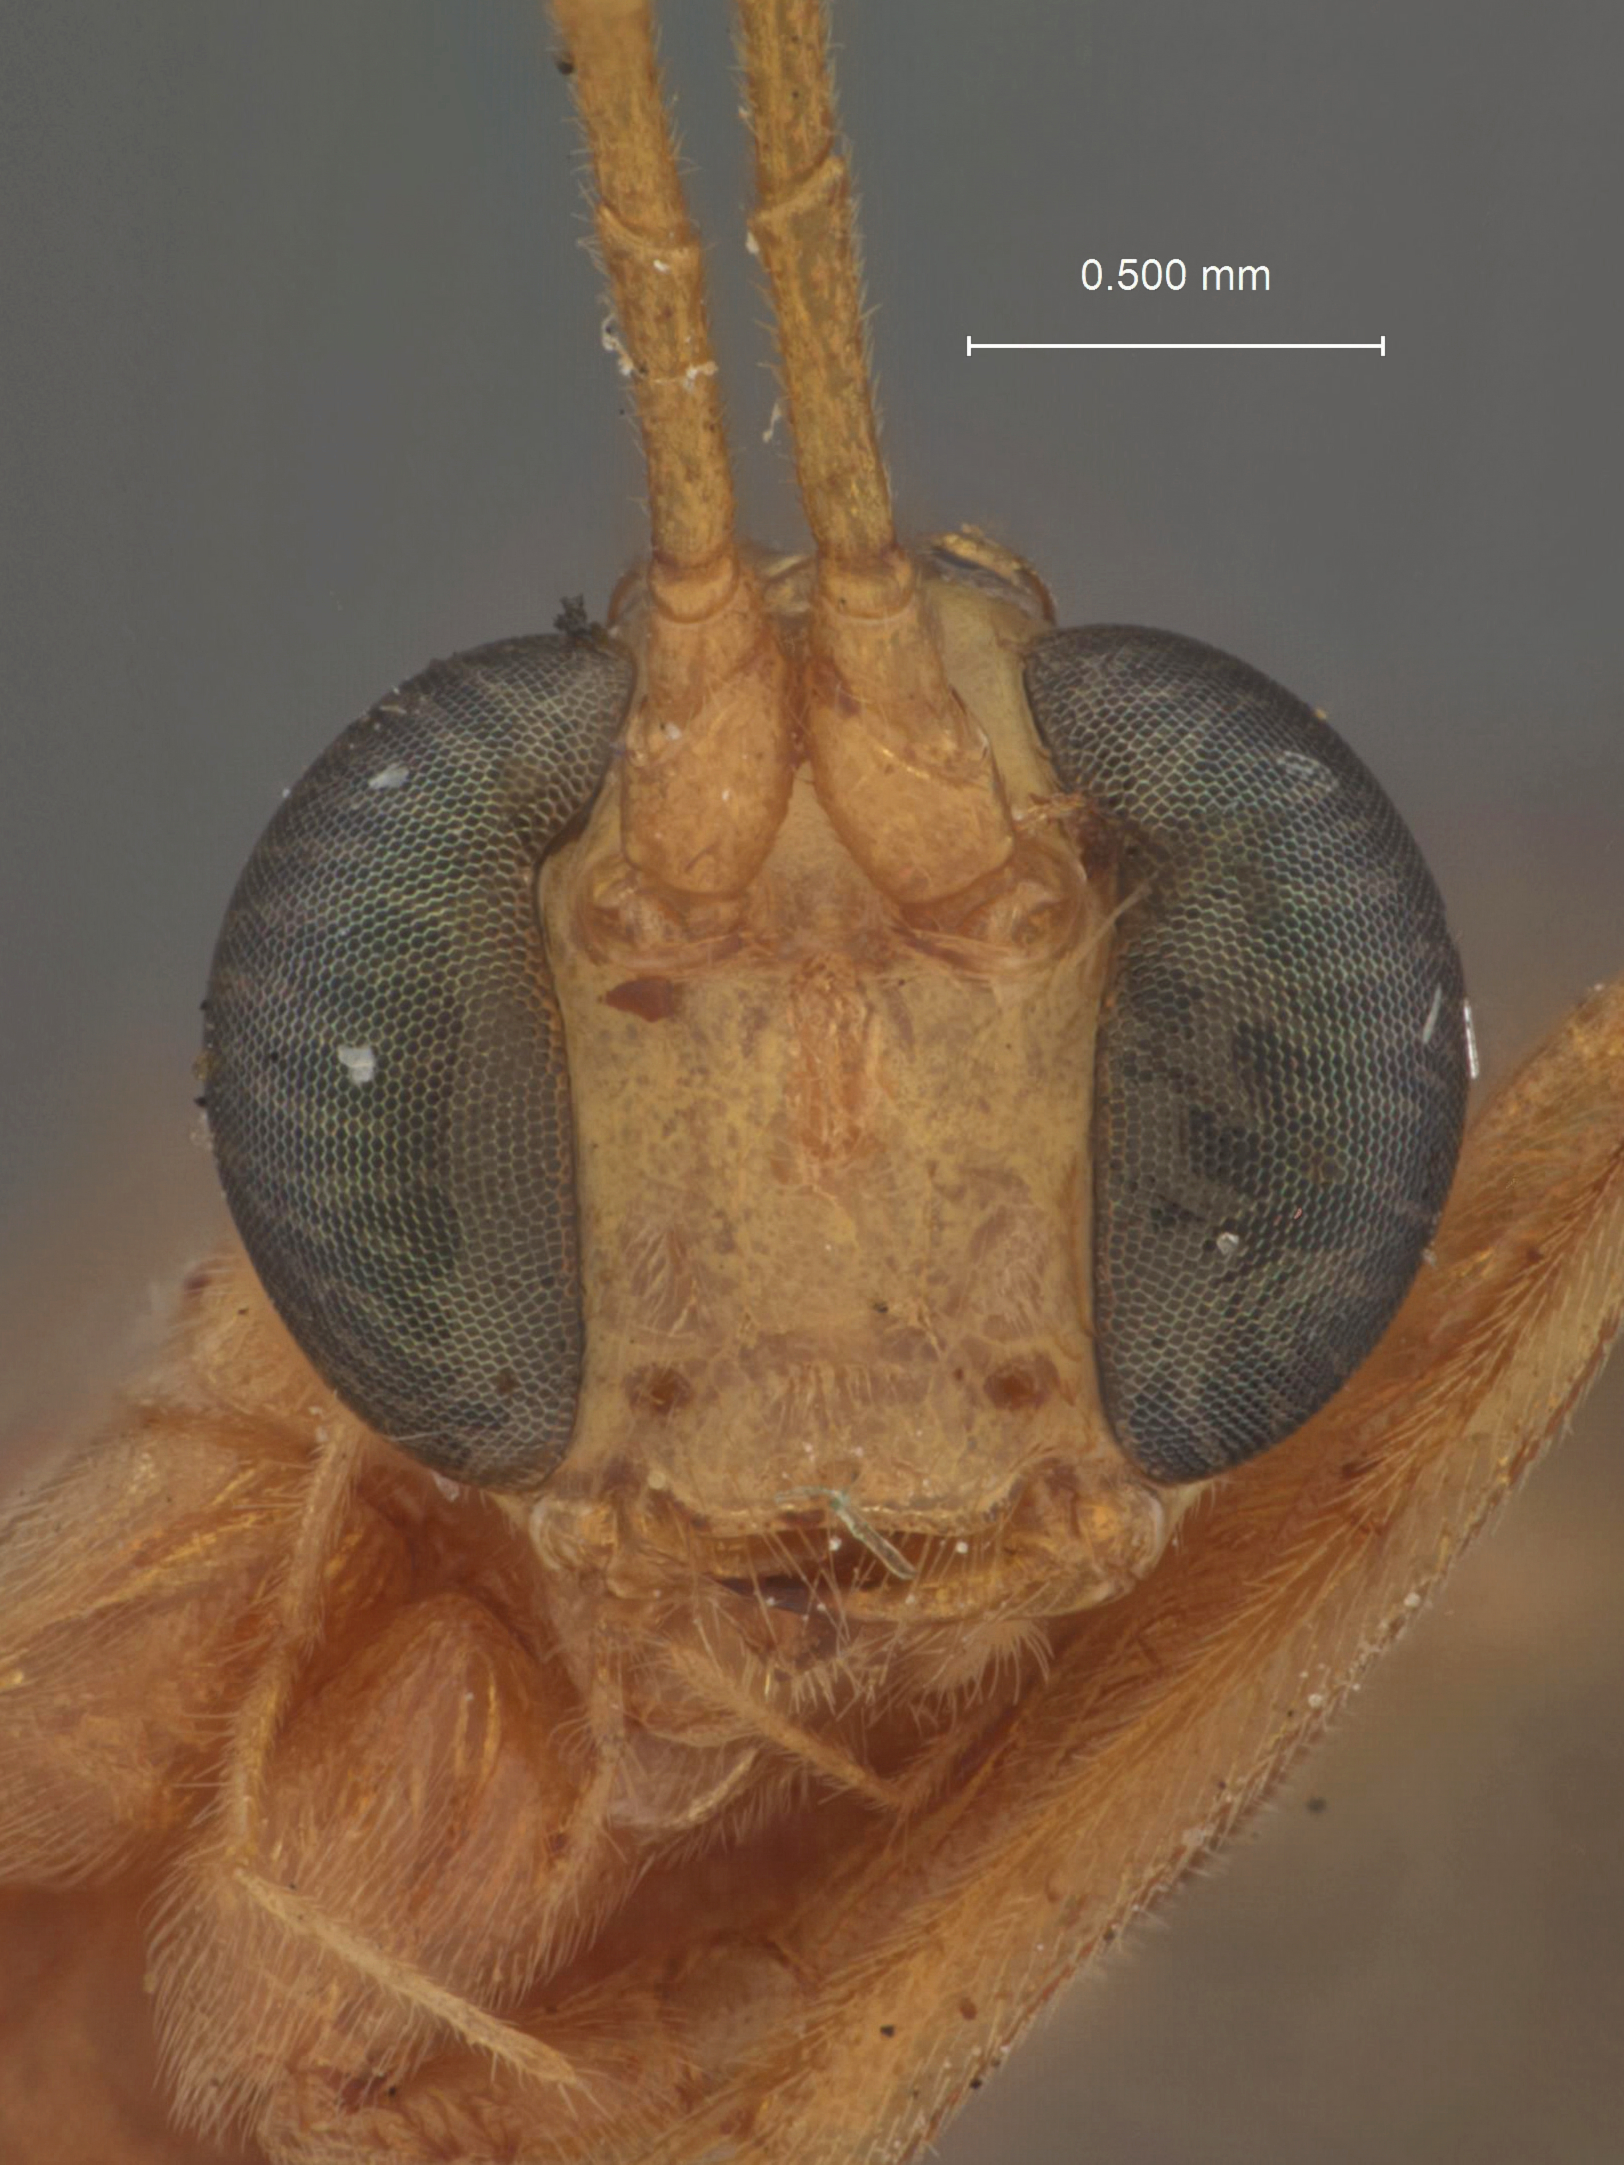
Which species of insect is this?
Parabates smithi
